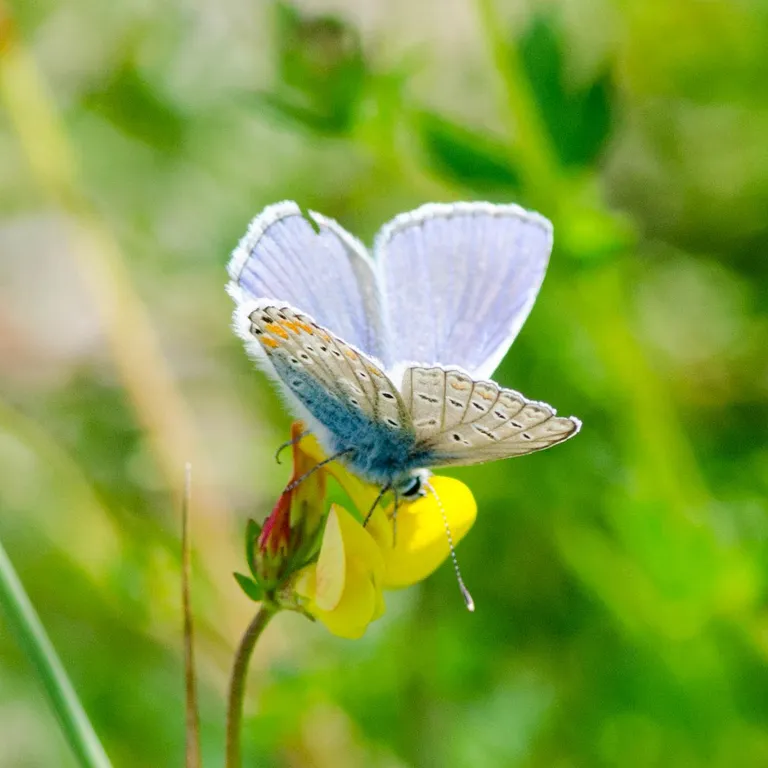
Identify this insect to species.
Polyommatus icarus
